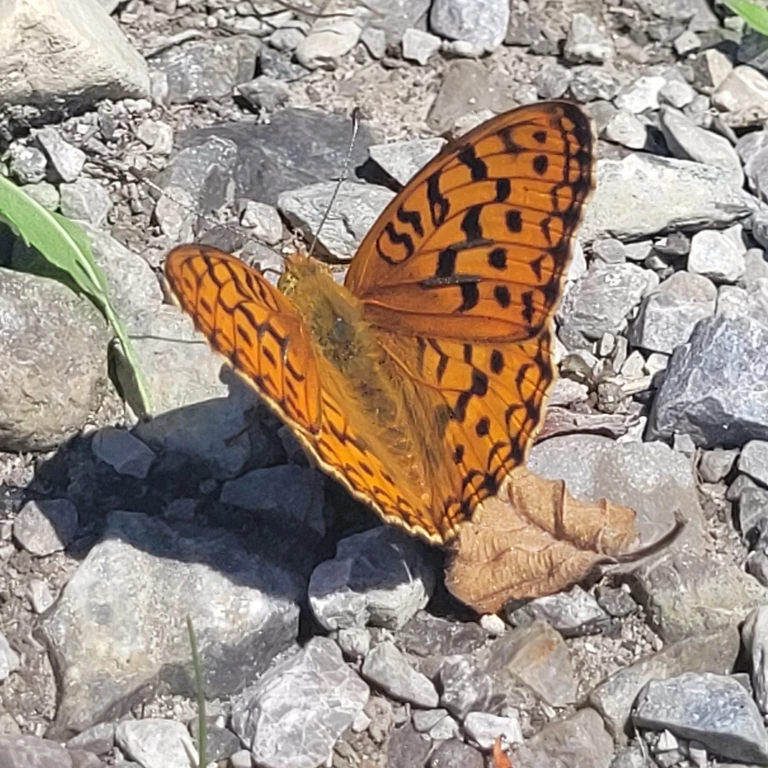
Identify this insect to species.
Fabriciana adippe
